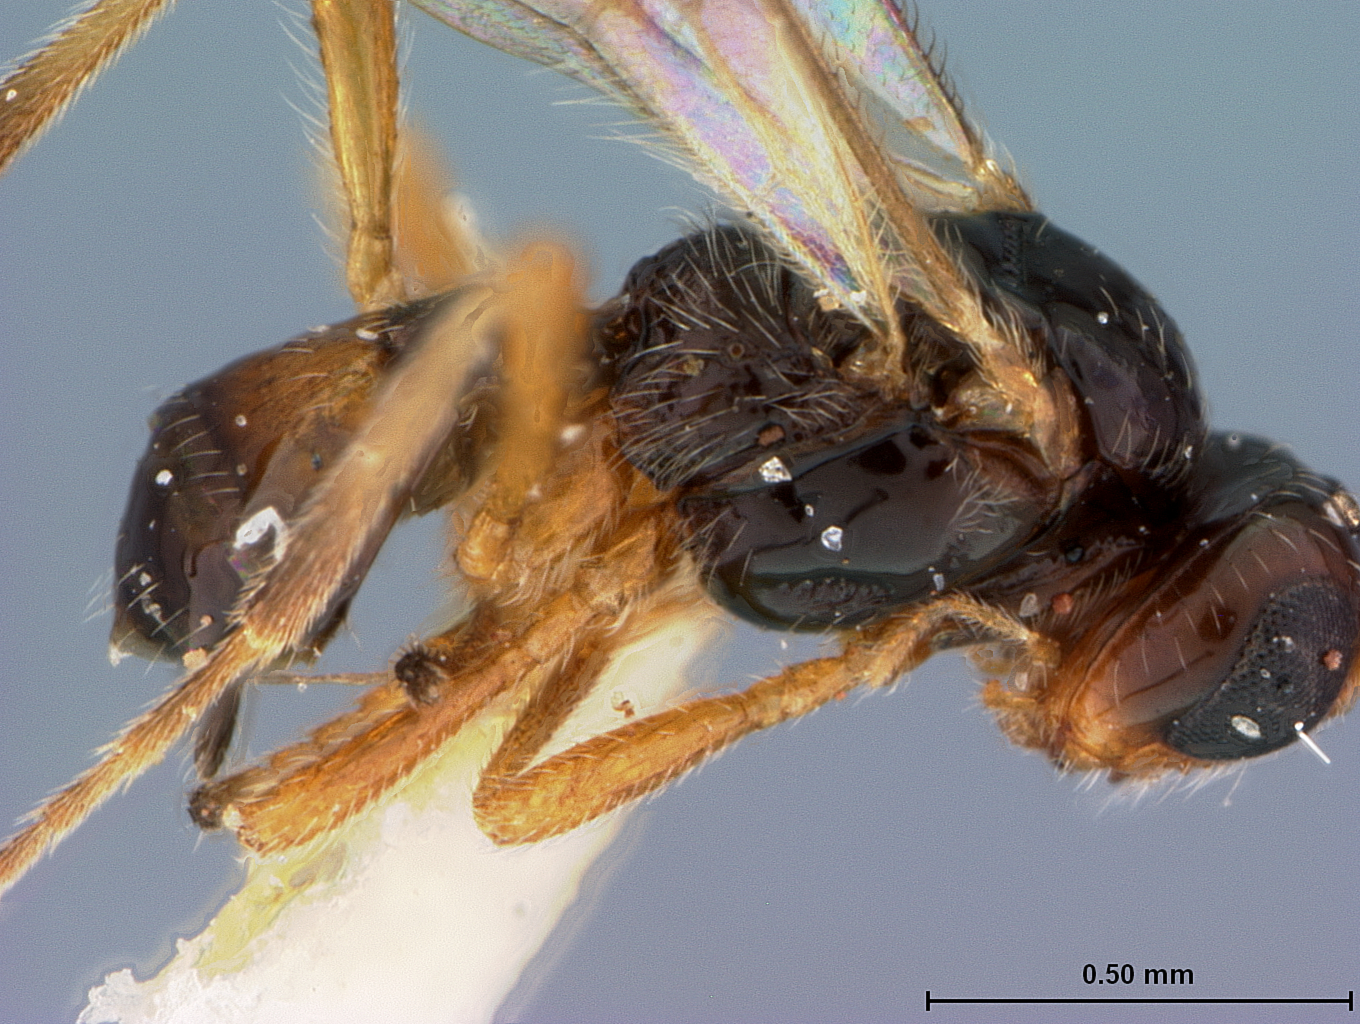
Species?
Opius pusilloides
